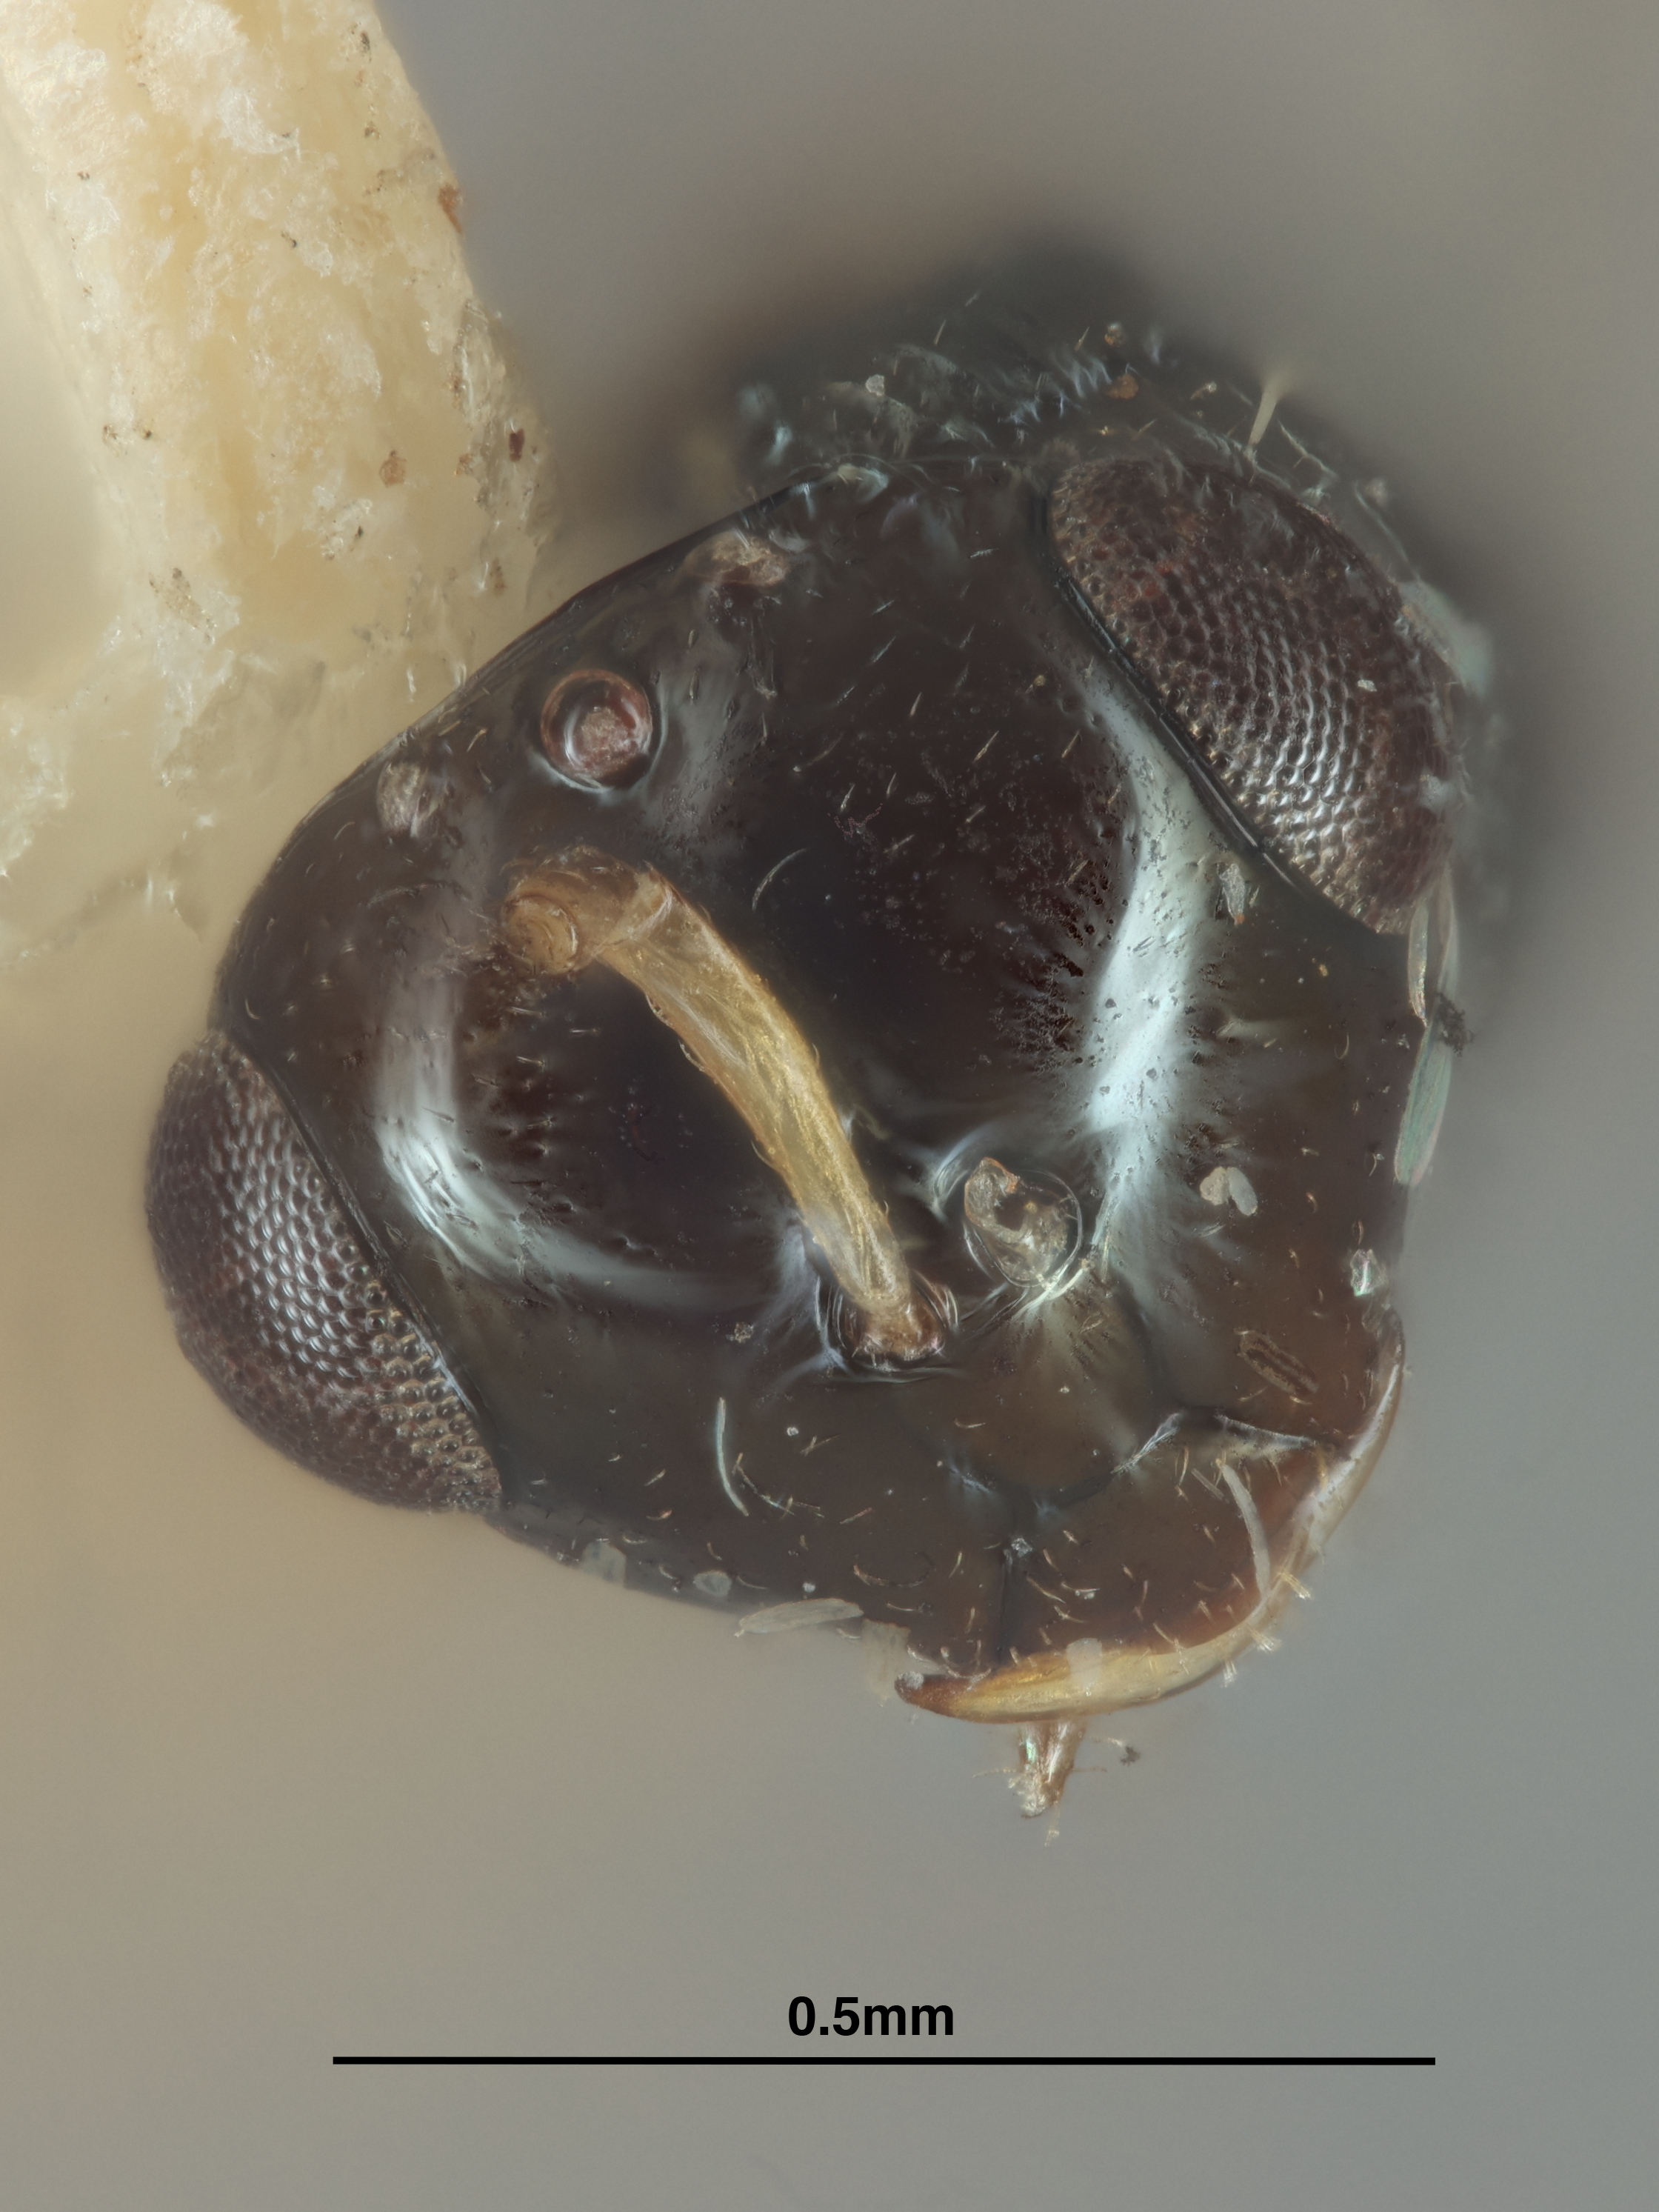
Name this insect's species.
Losbanus gressitti
